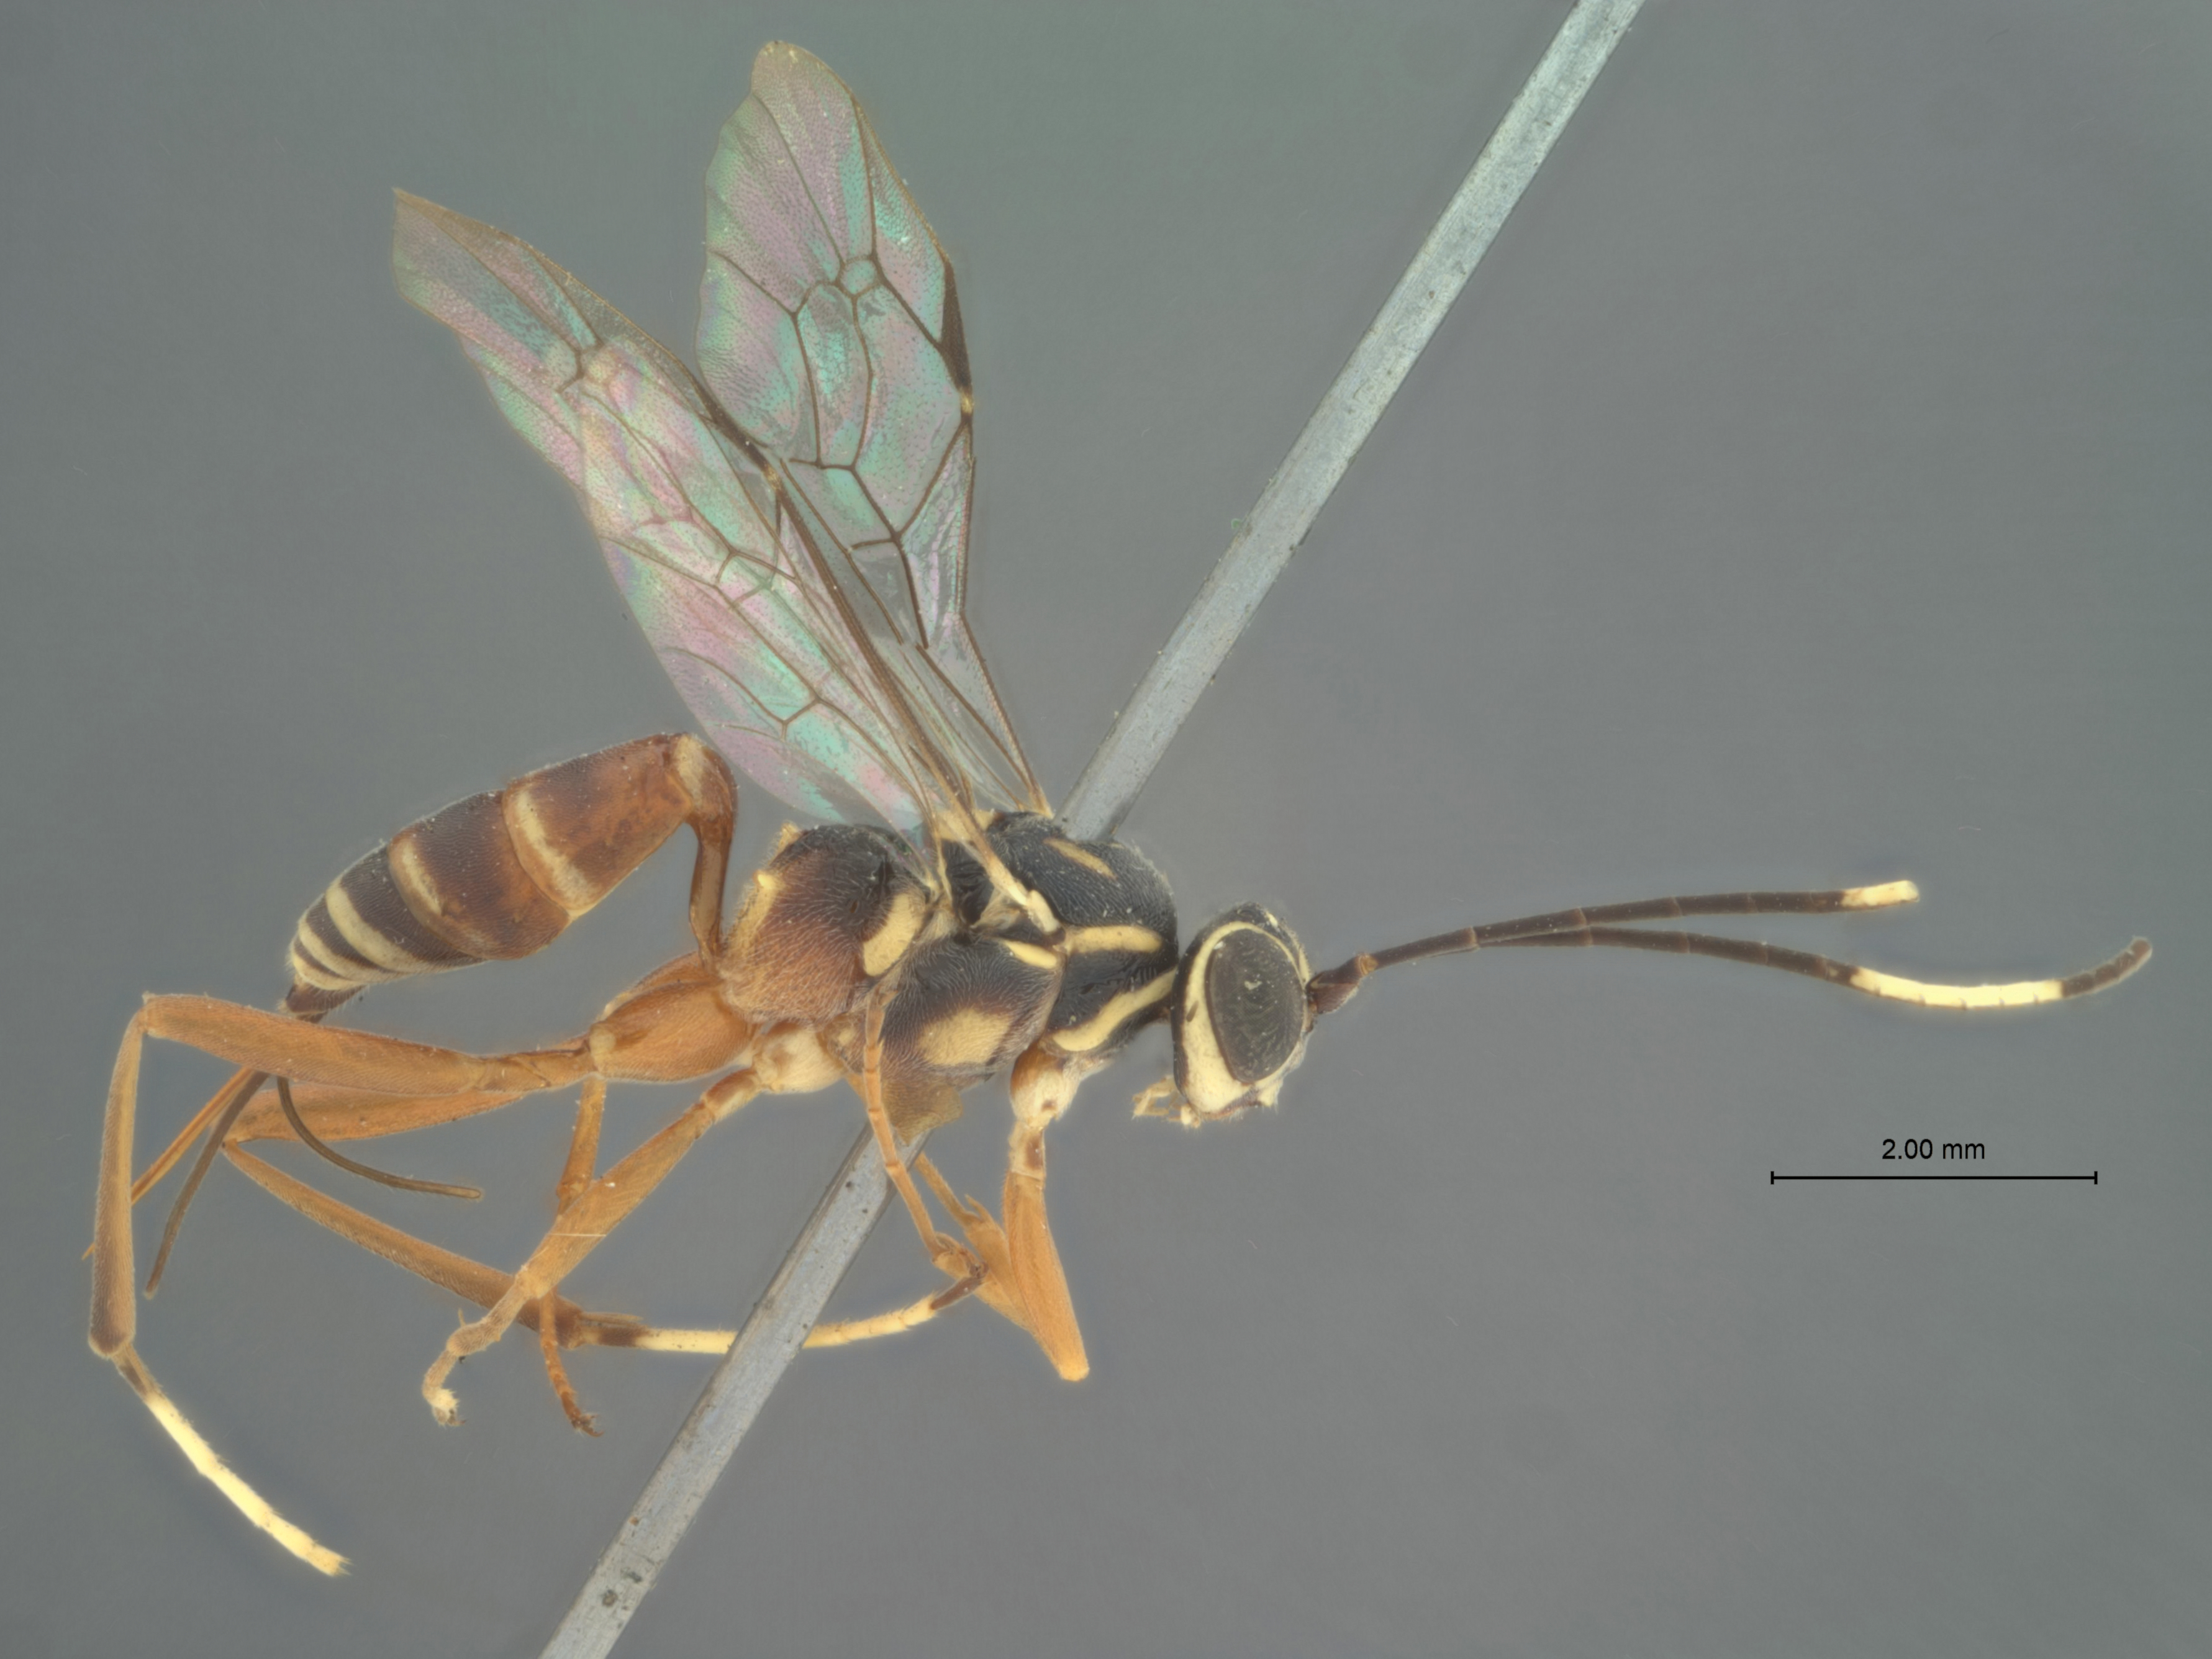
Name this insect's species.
Cryptus nebraskensis
